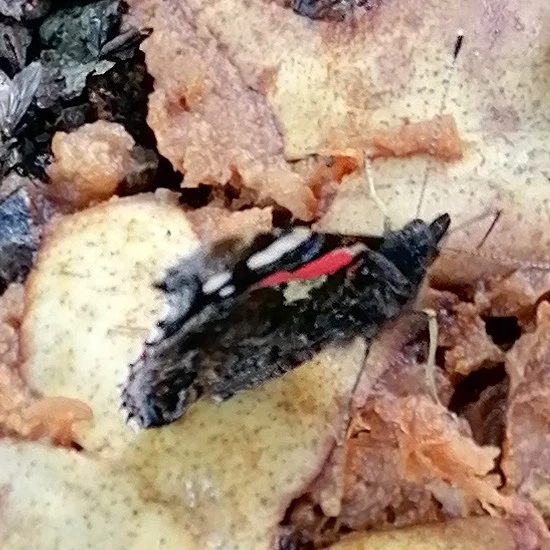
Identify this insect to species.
Vanessa atalanta
